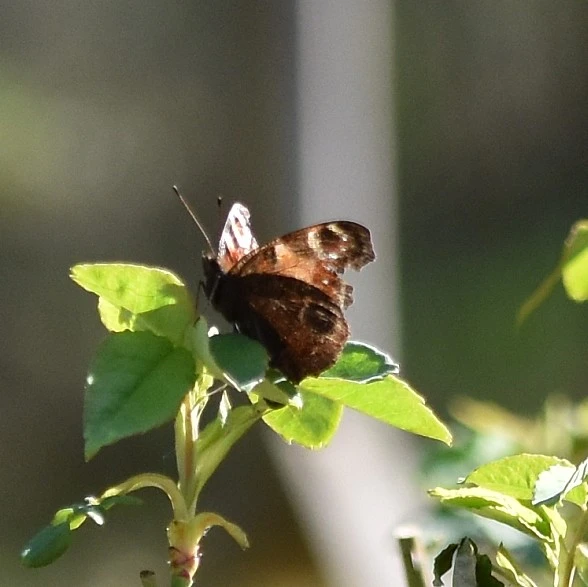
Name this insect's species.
Aglais io
